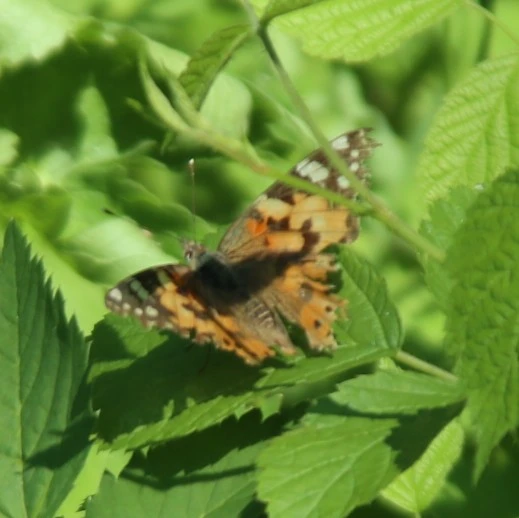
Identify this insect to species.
Vanessa cardui
